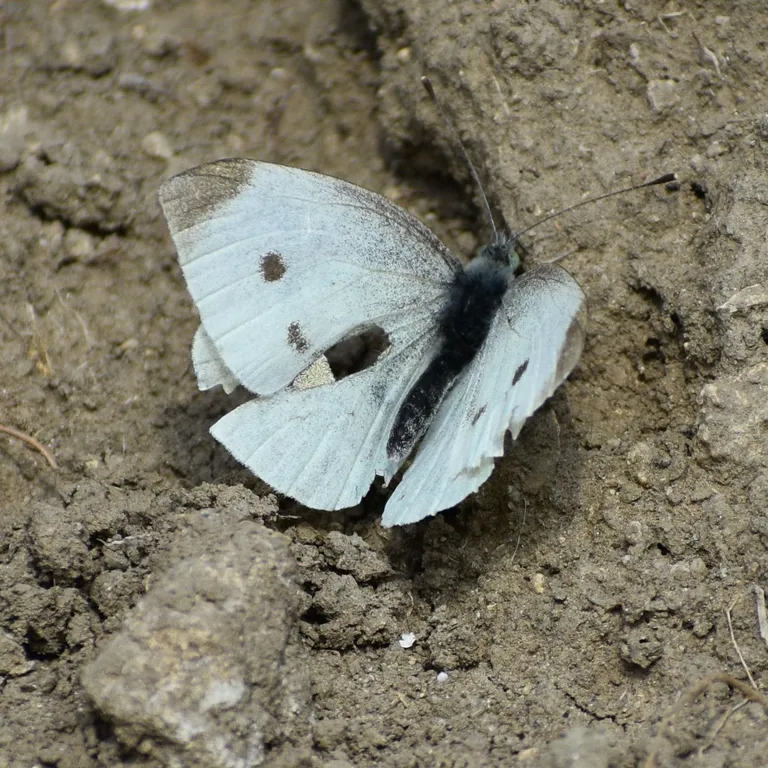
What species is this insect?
Pieris rapae
